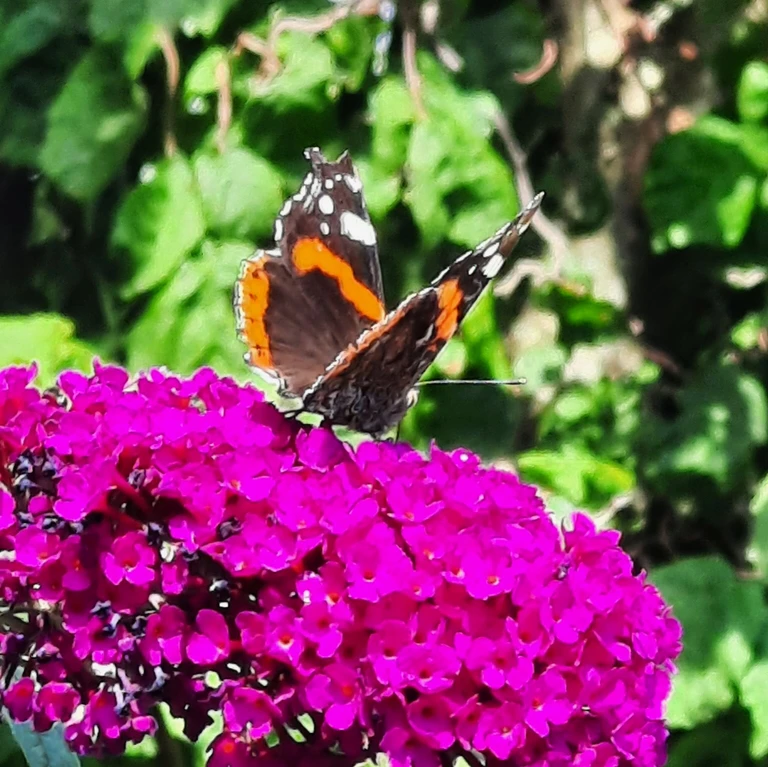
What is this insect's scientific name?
Vanessa atalanta
